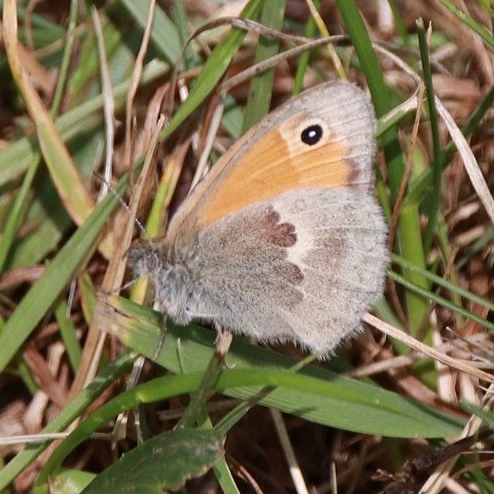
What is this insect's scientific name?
Coenonympha pamphilus
